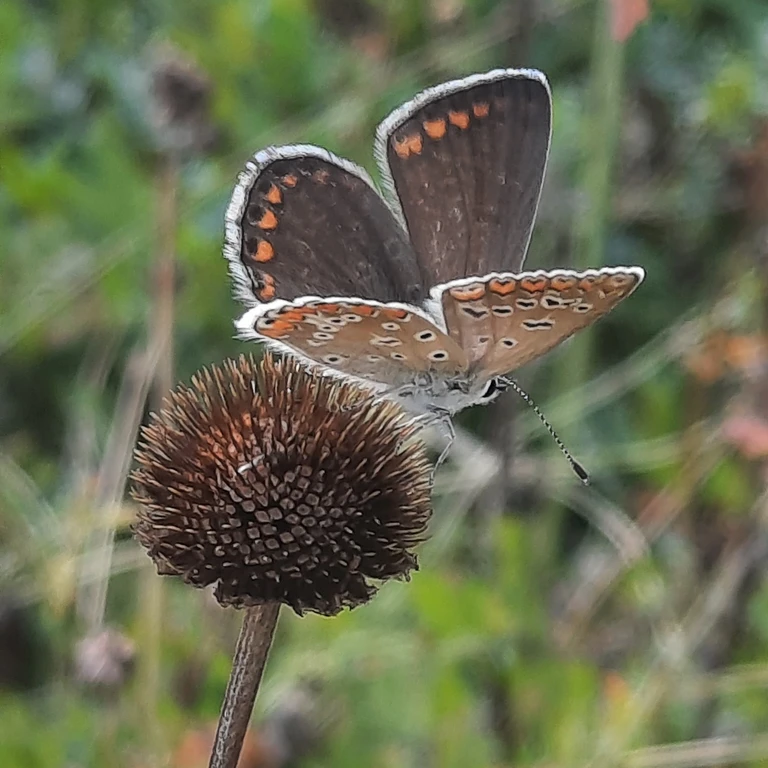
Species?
Polyommatus icarus
